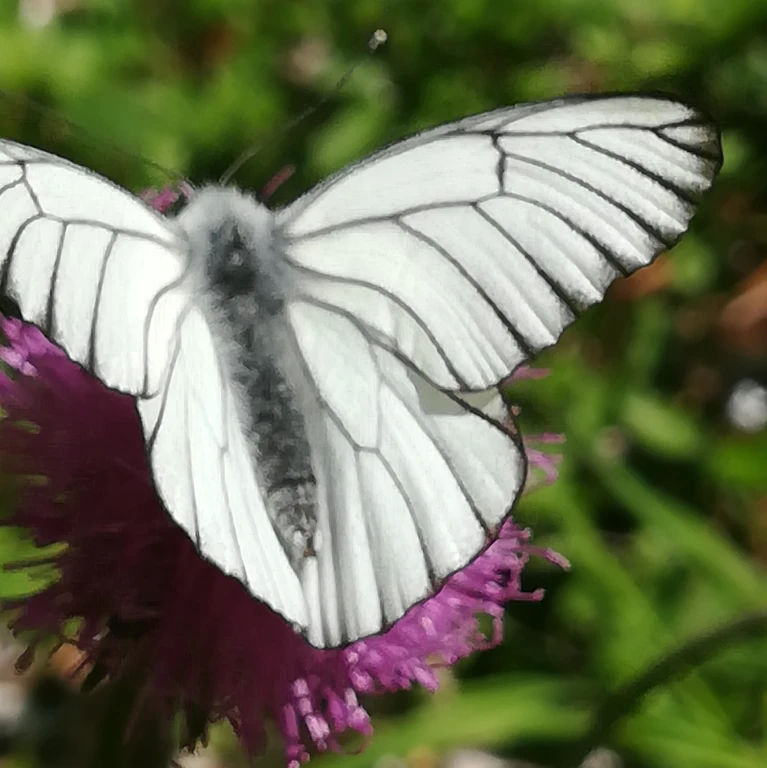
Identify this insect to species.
Aporia crataegi
